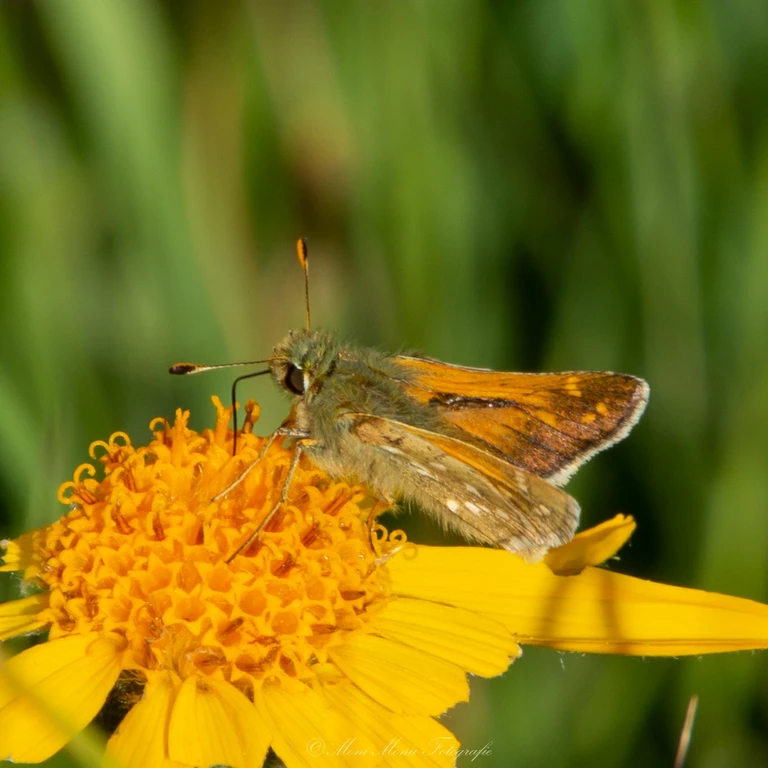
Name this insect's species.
Hesperia comma
